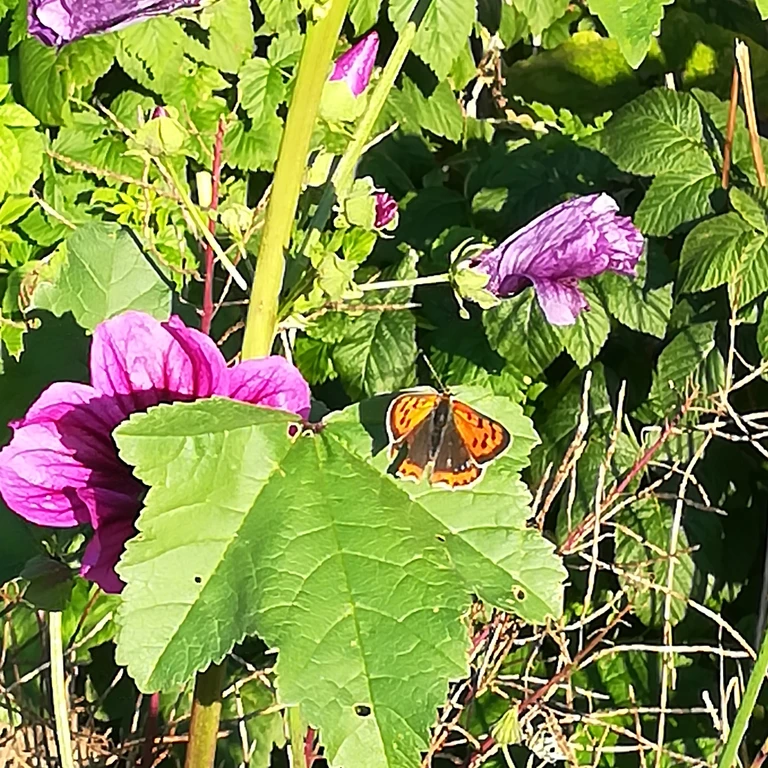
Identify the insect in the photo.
Lycaena phlaeas
